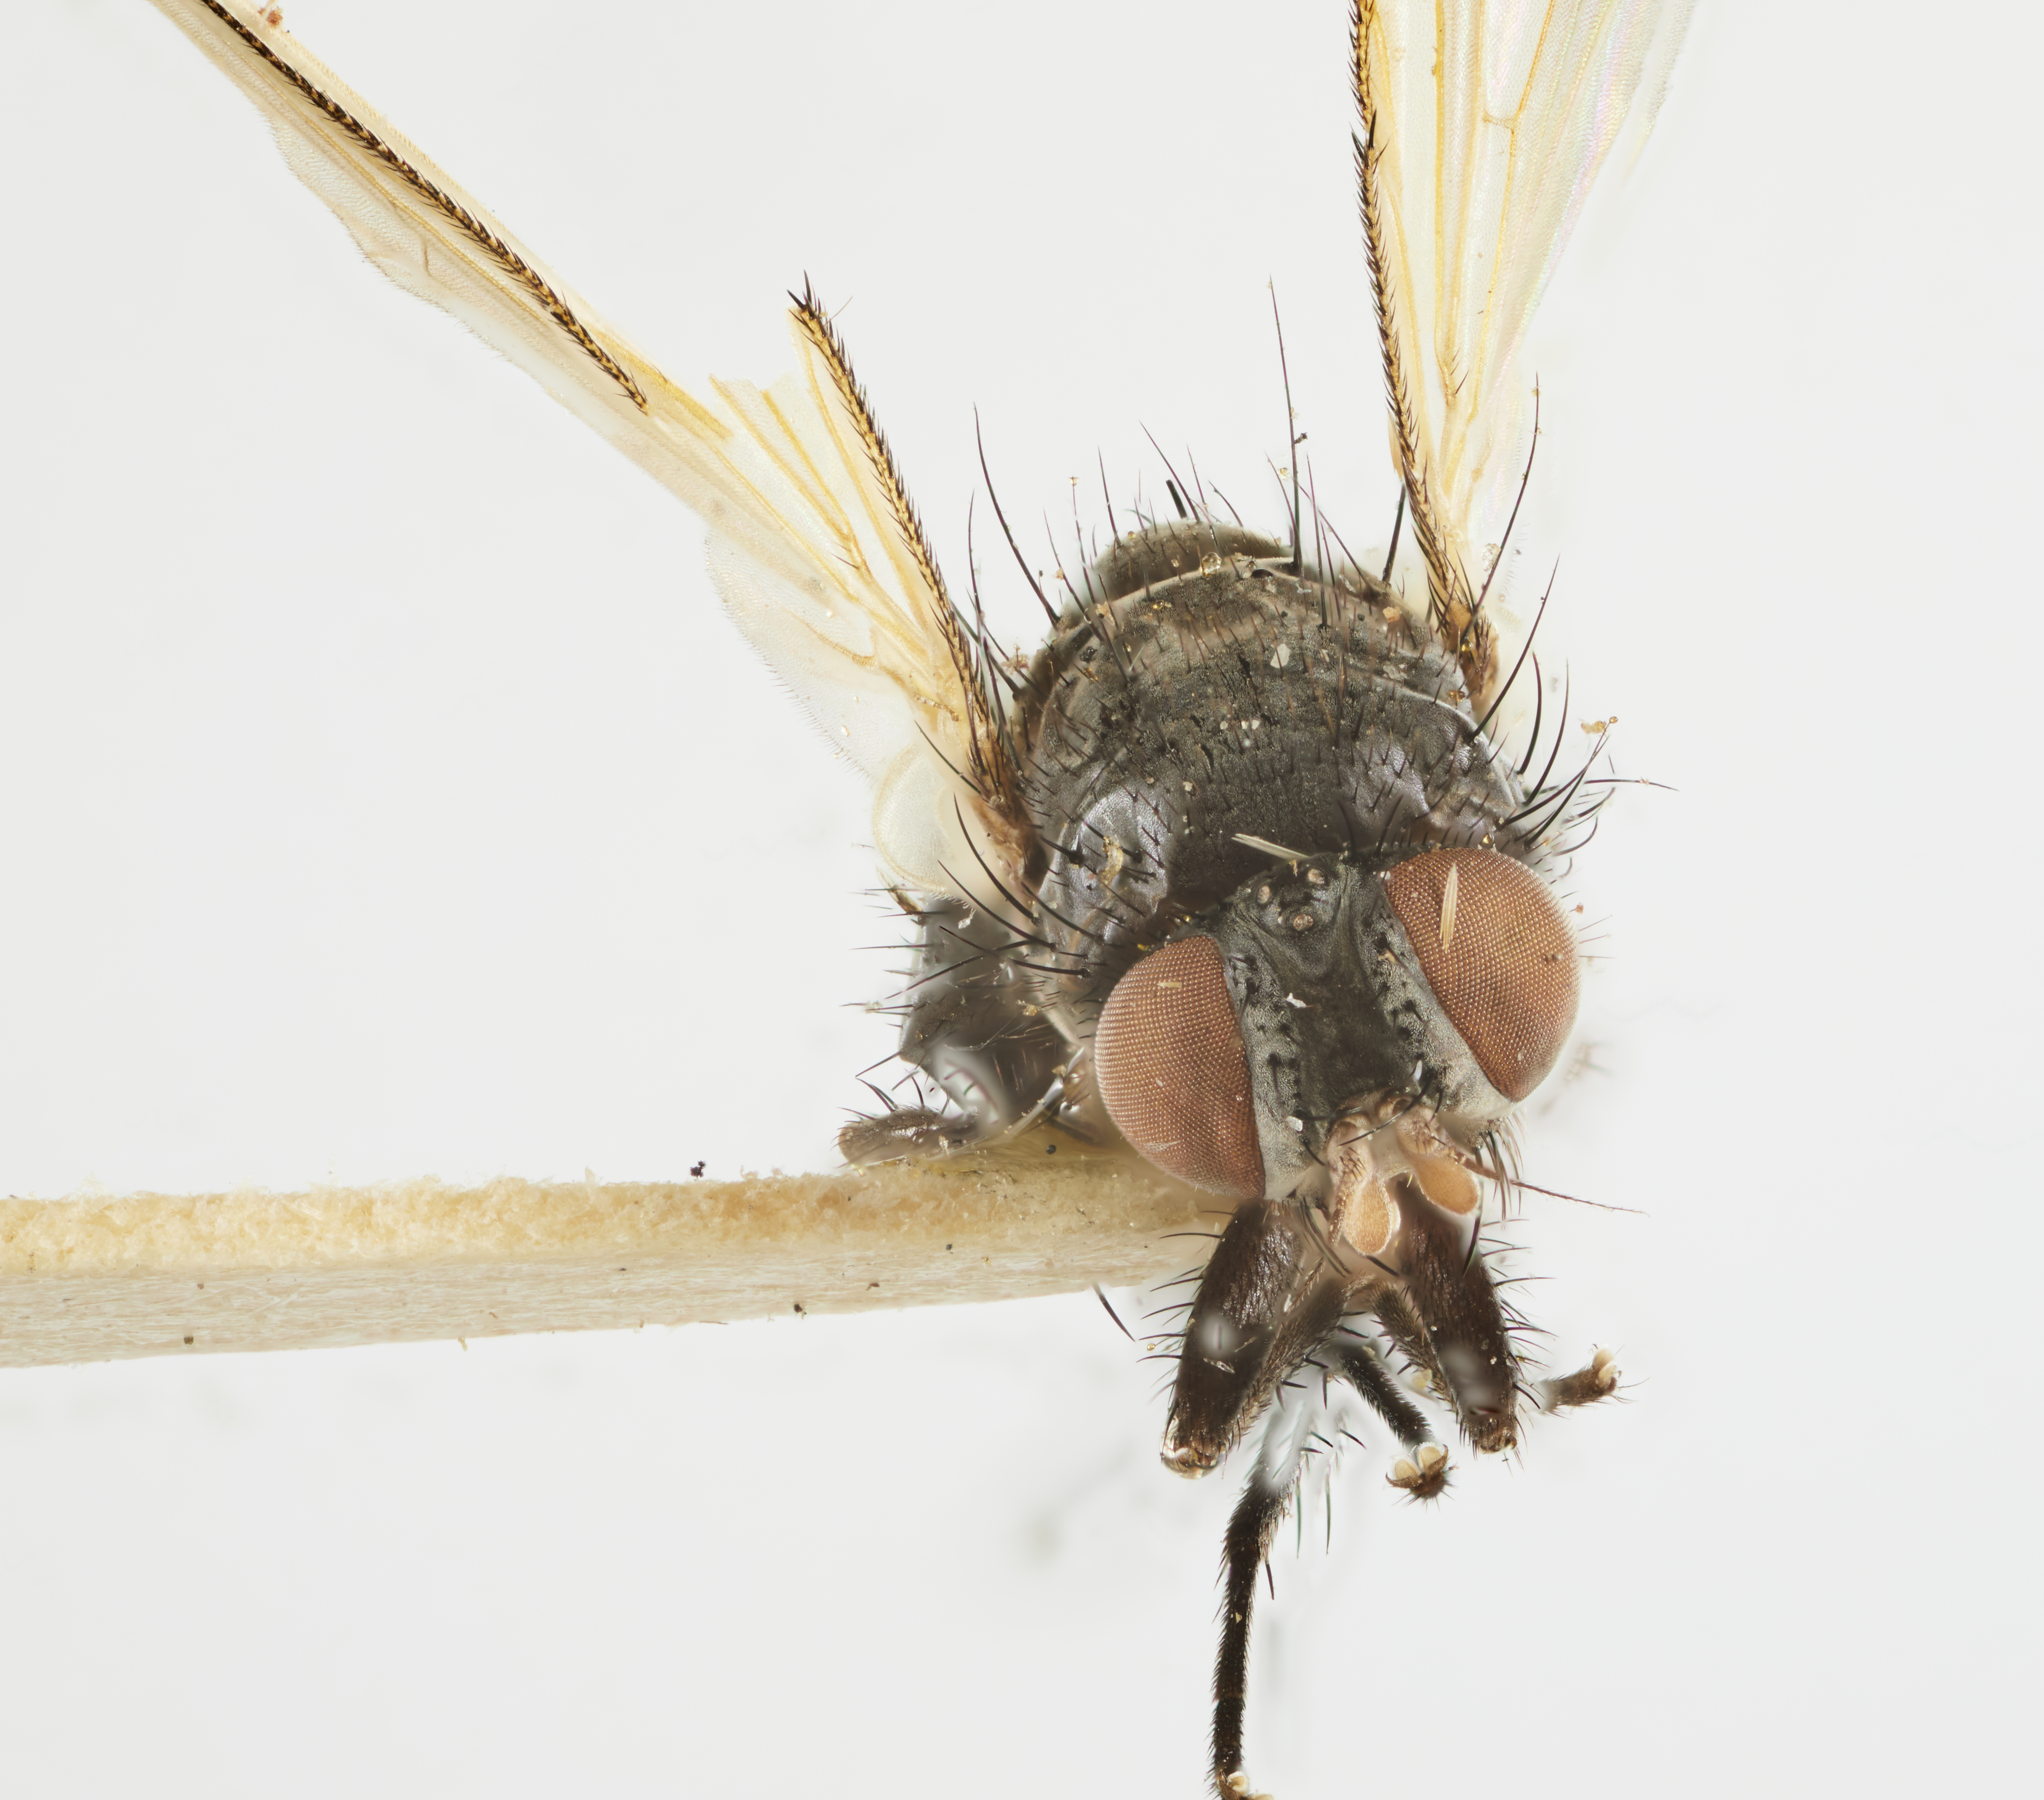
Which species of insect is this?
Anthomyiopsis cypseloides
